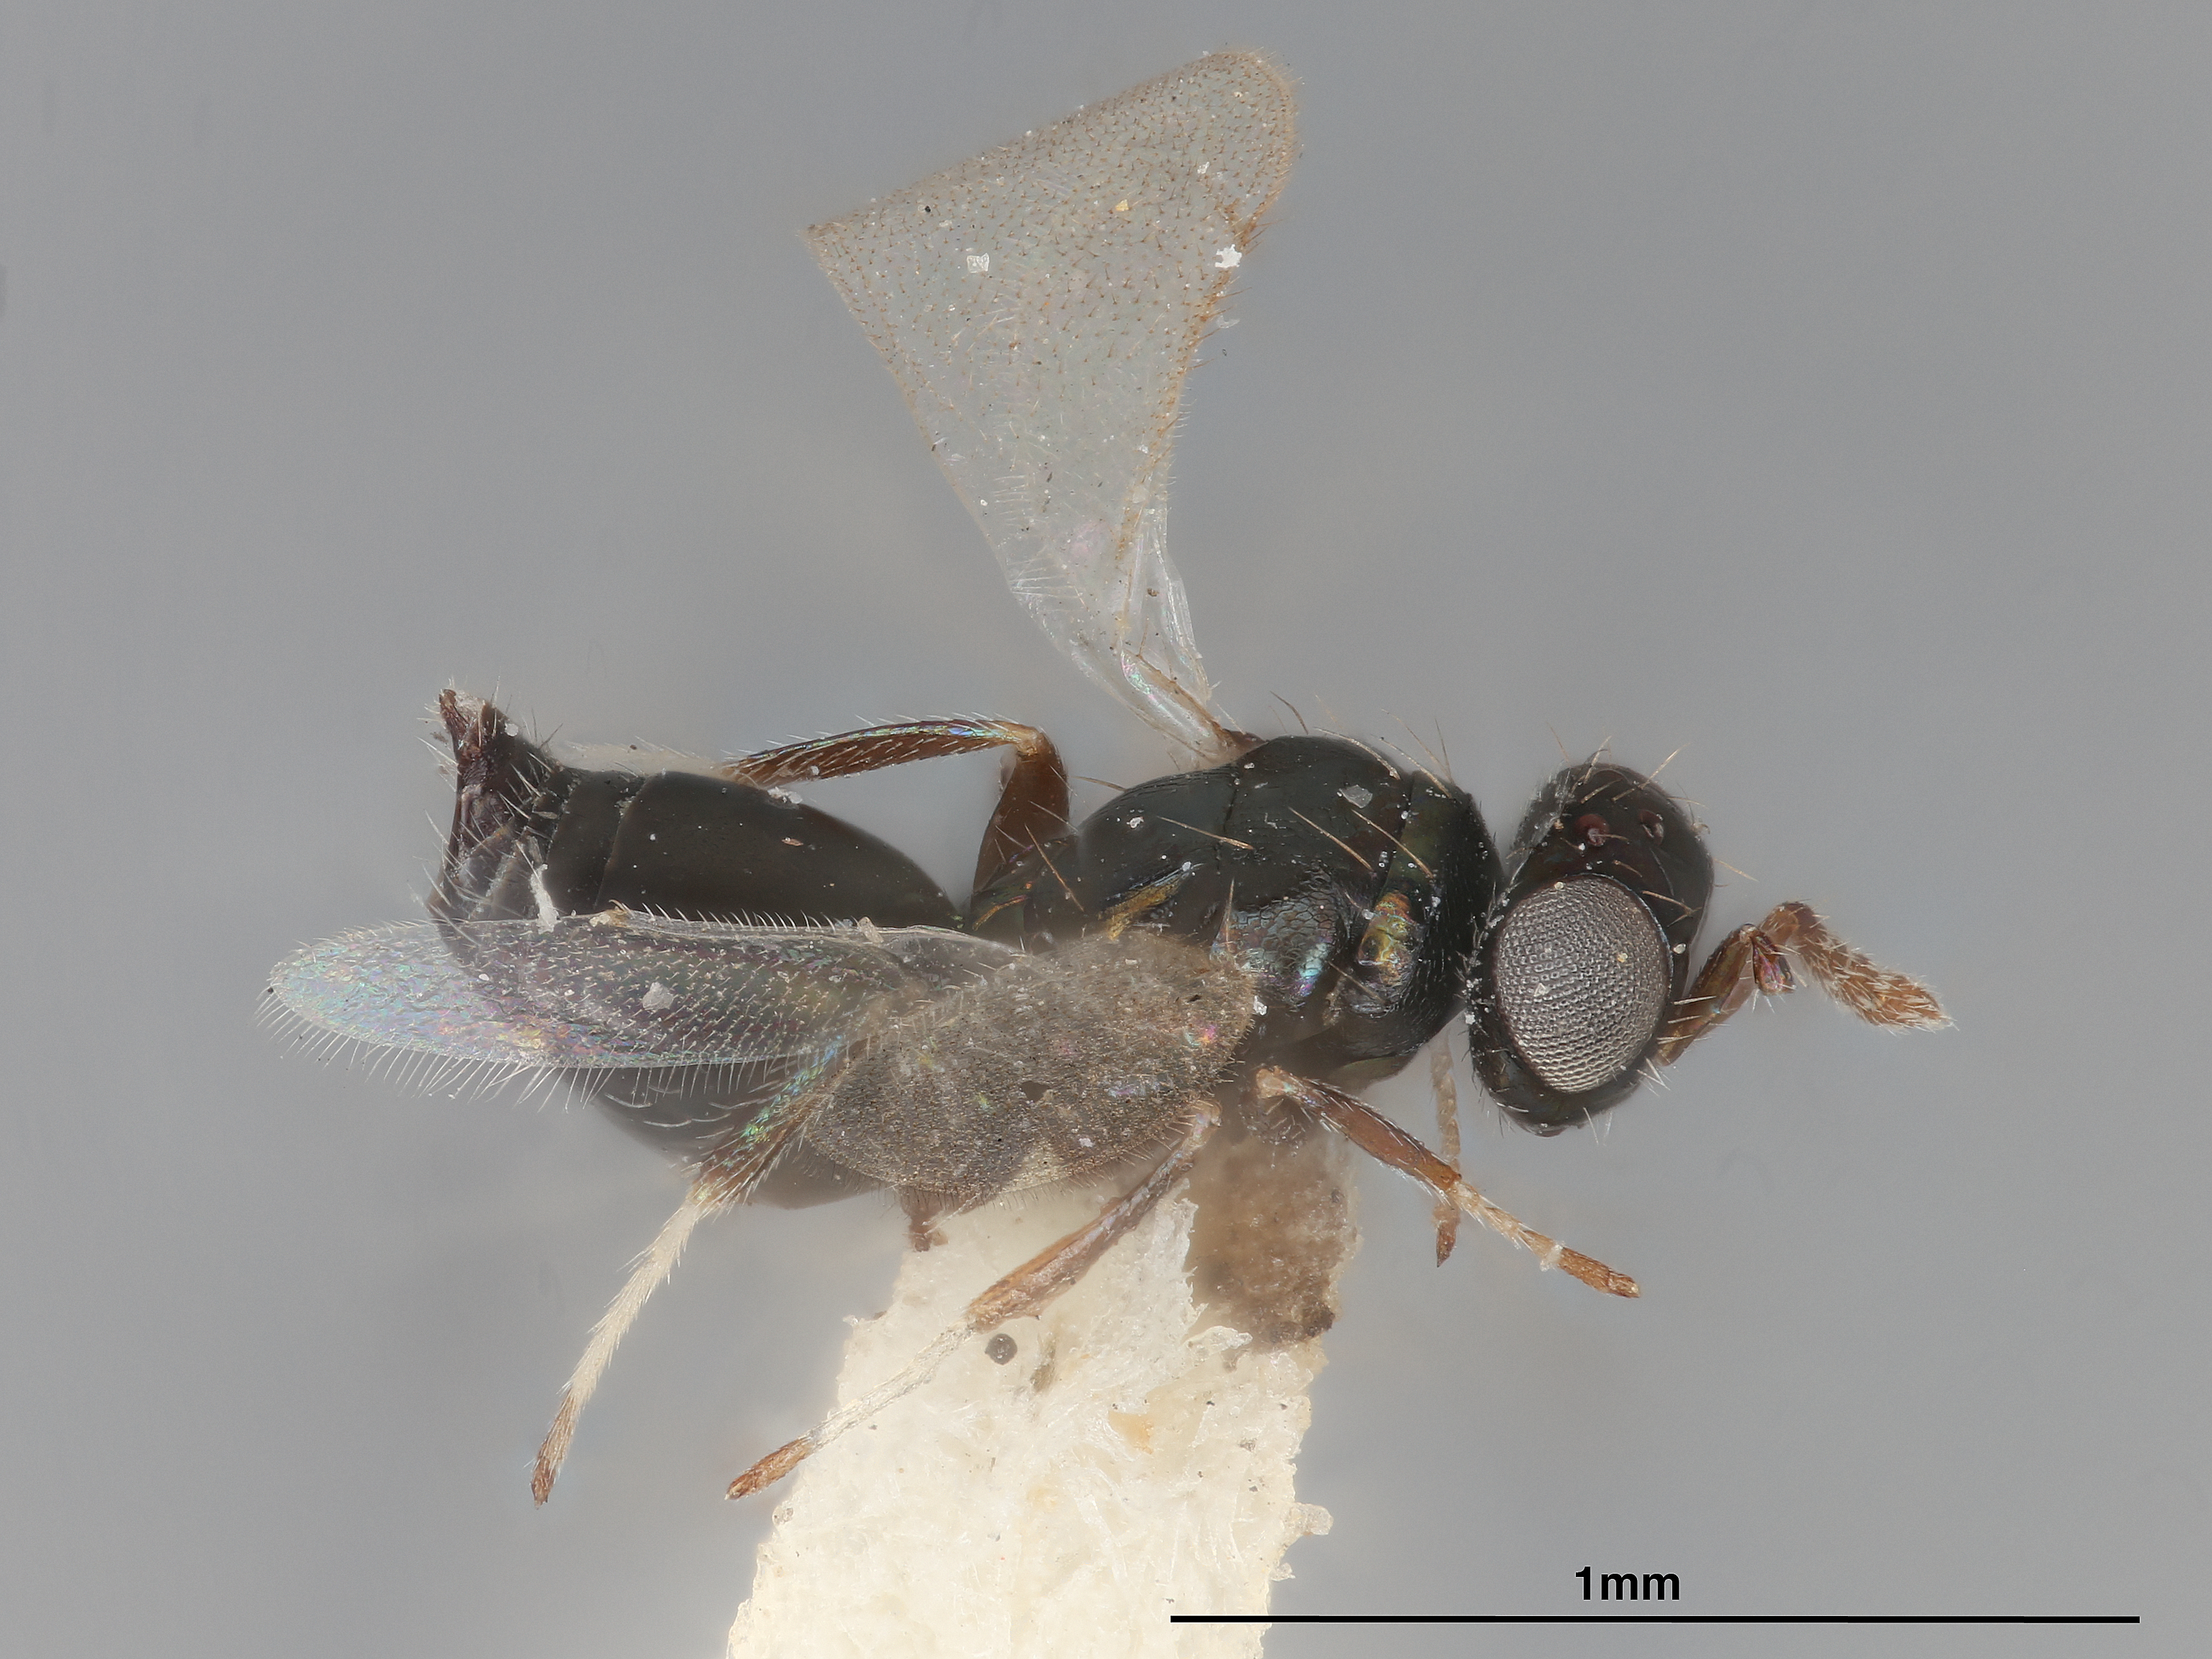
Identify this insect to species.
Pleurotropis furvum
